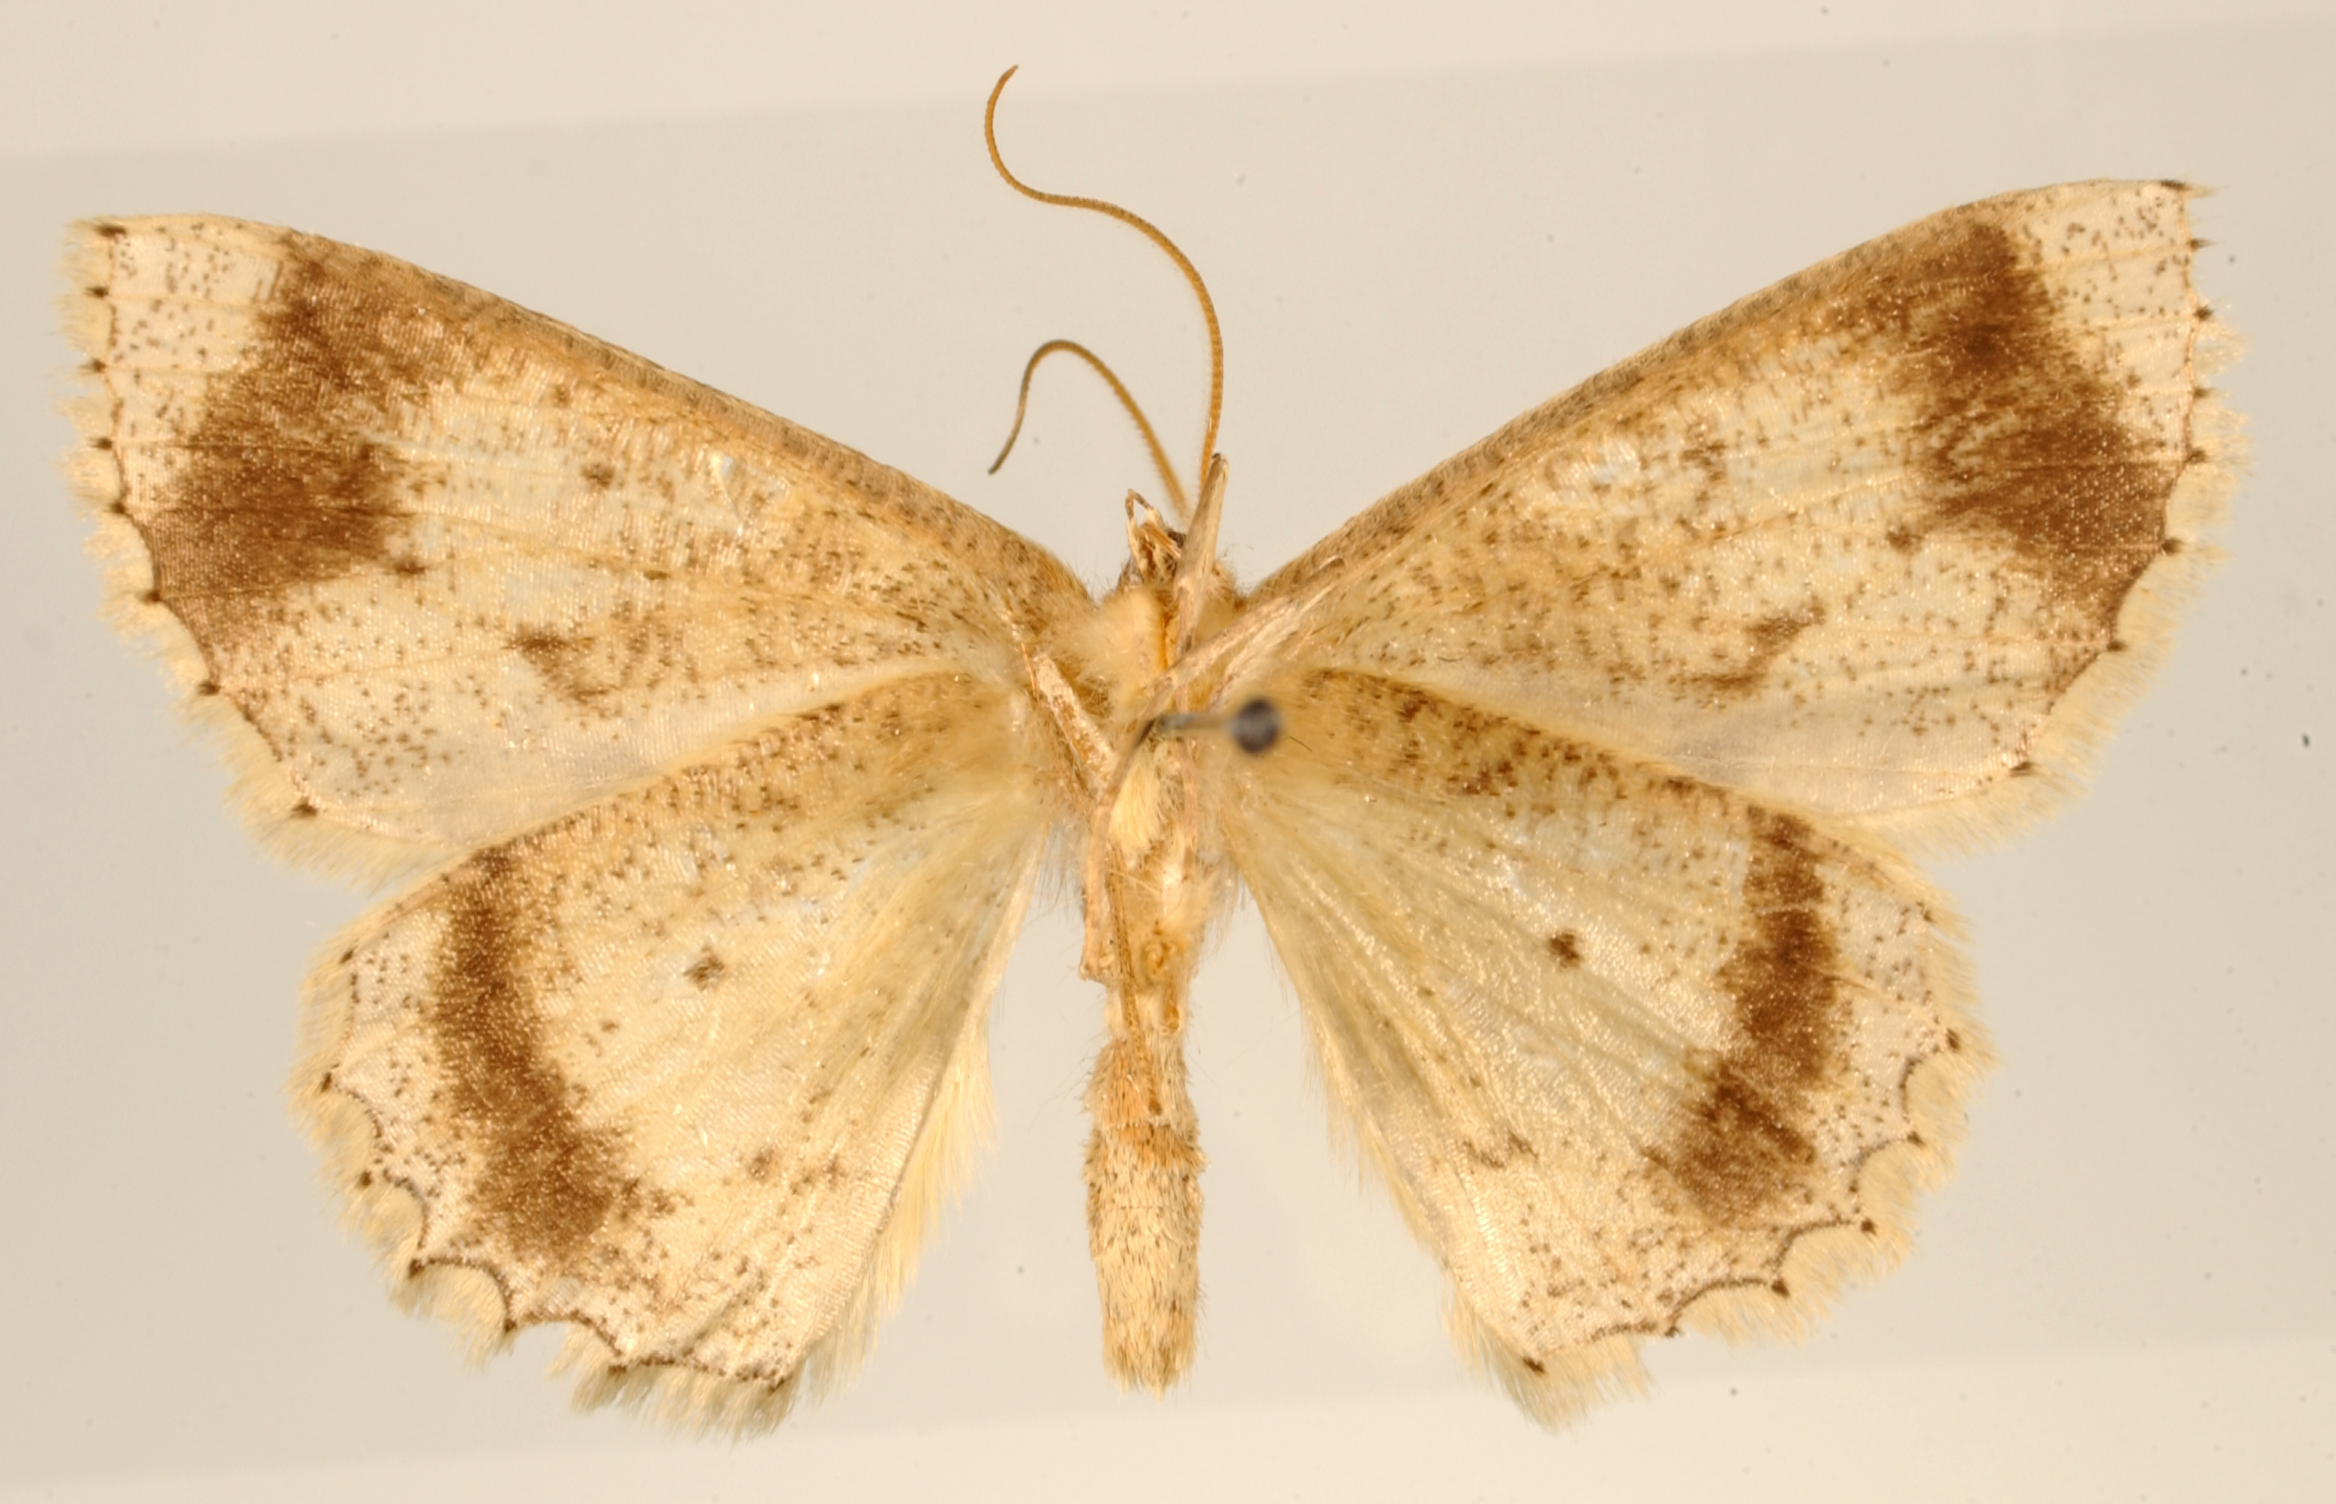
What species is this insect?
Isochromodes propinqua
